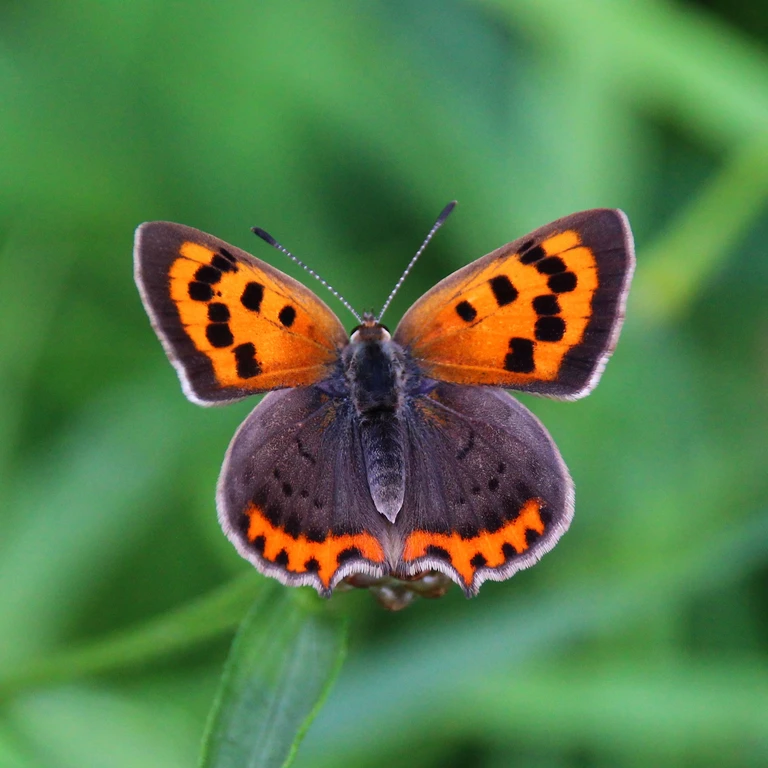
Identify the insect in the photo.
Lycaena phlaeas
